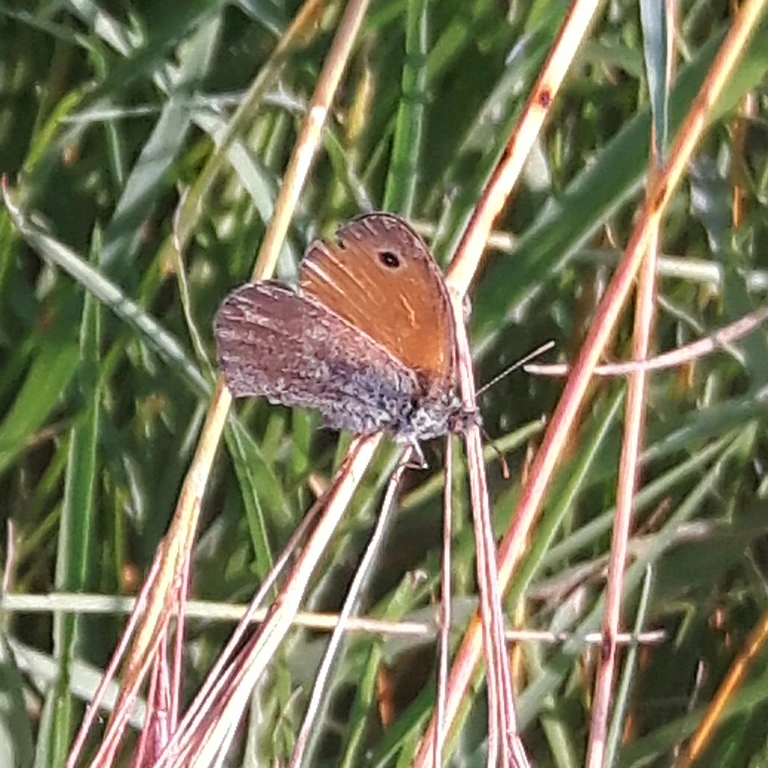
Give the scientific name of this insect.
Coenonympha pamphilus
